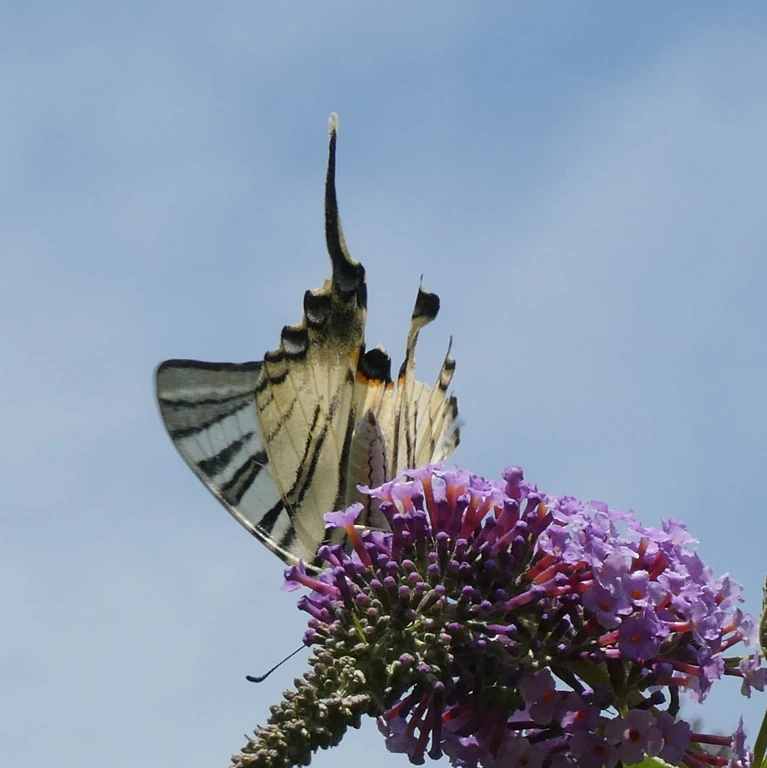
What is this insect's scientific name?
Iphiclides podalirius
